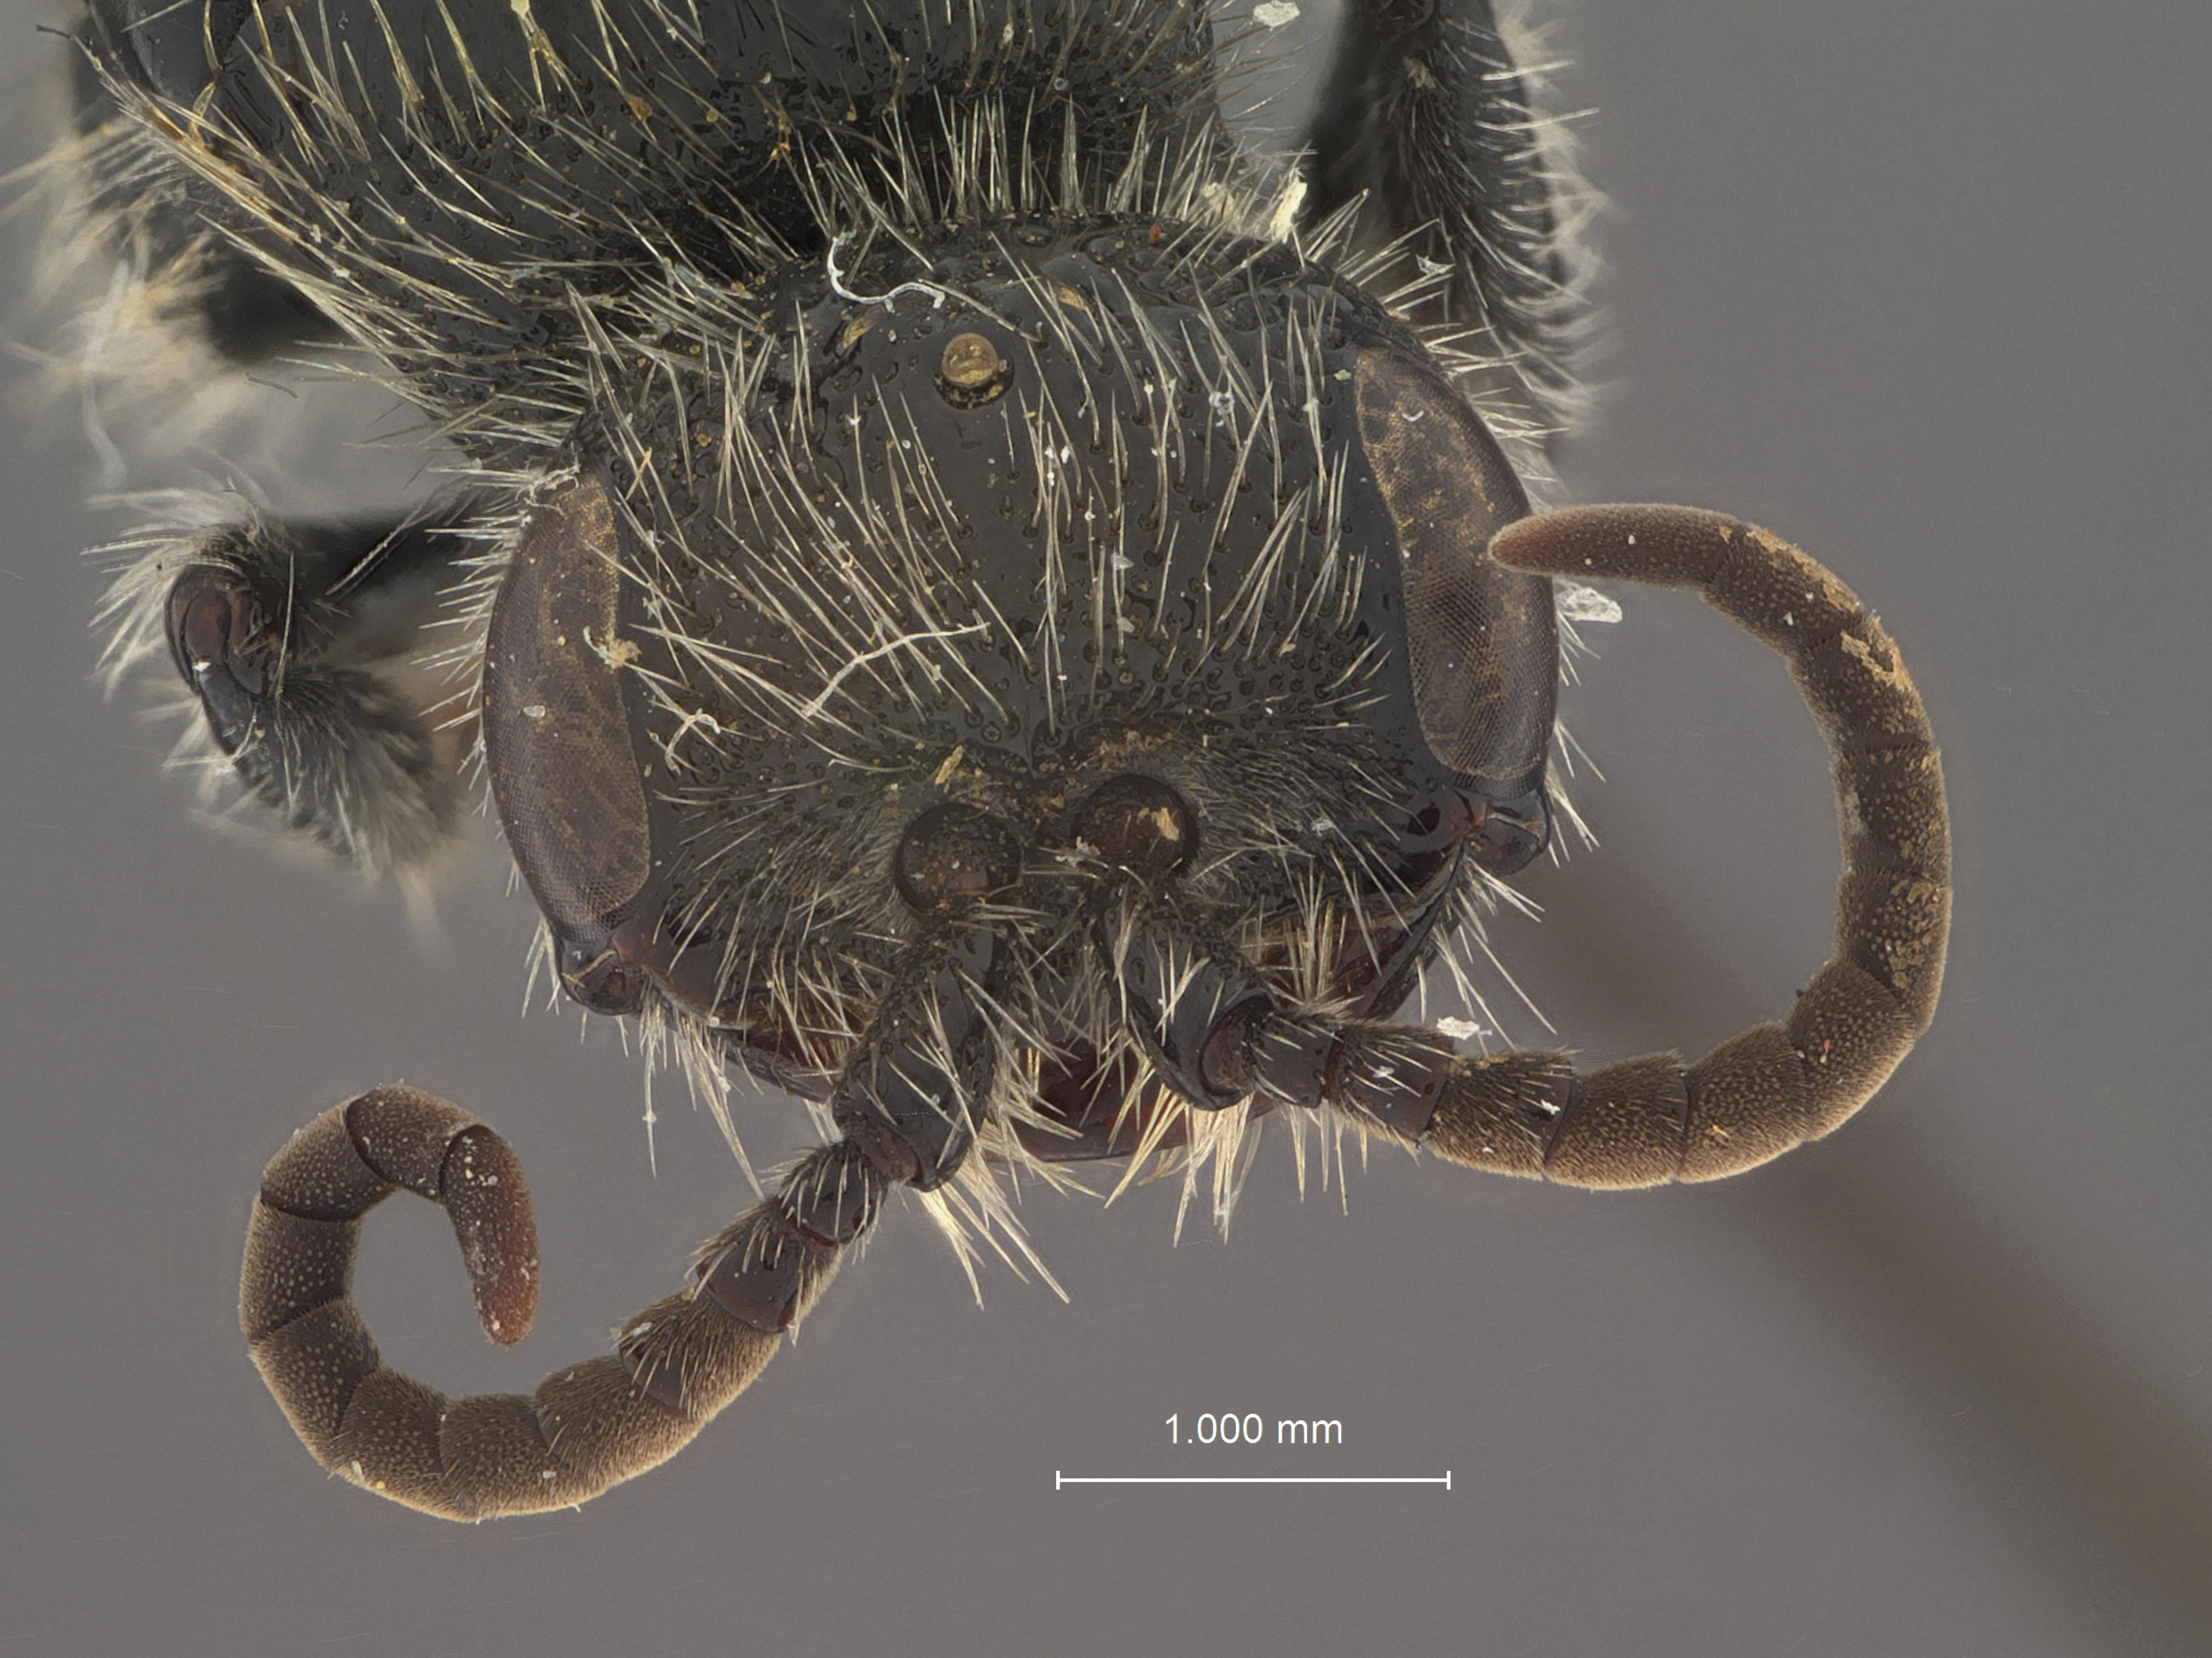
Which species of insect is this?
Tiphia roosevelti
